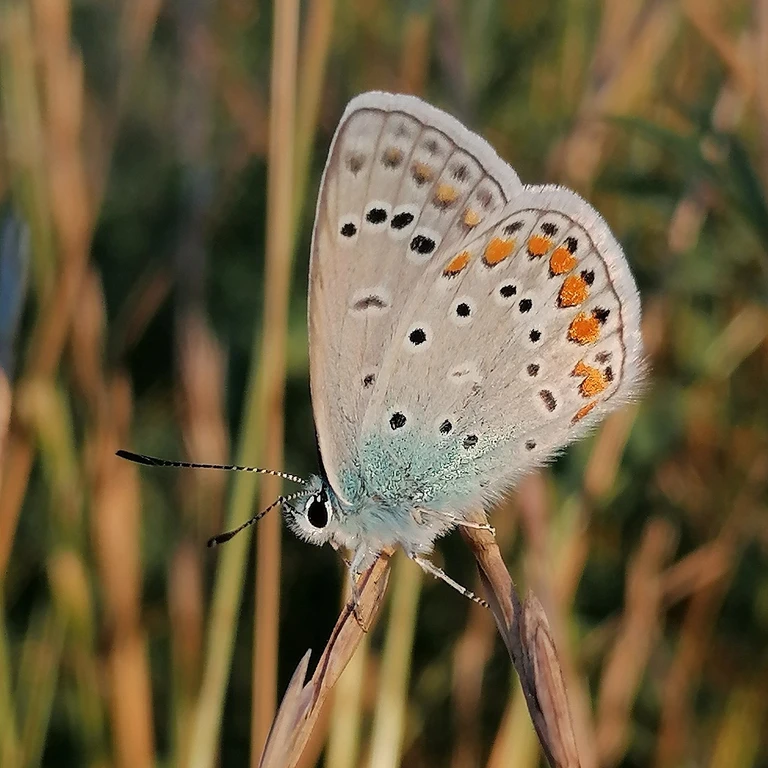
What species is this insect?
Polyommatus icarus
